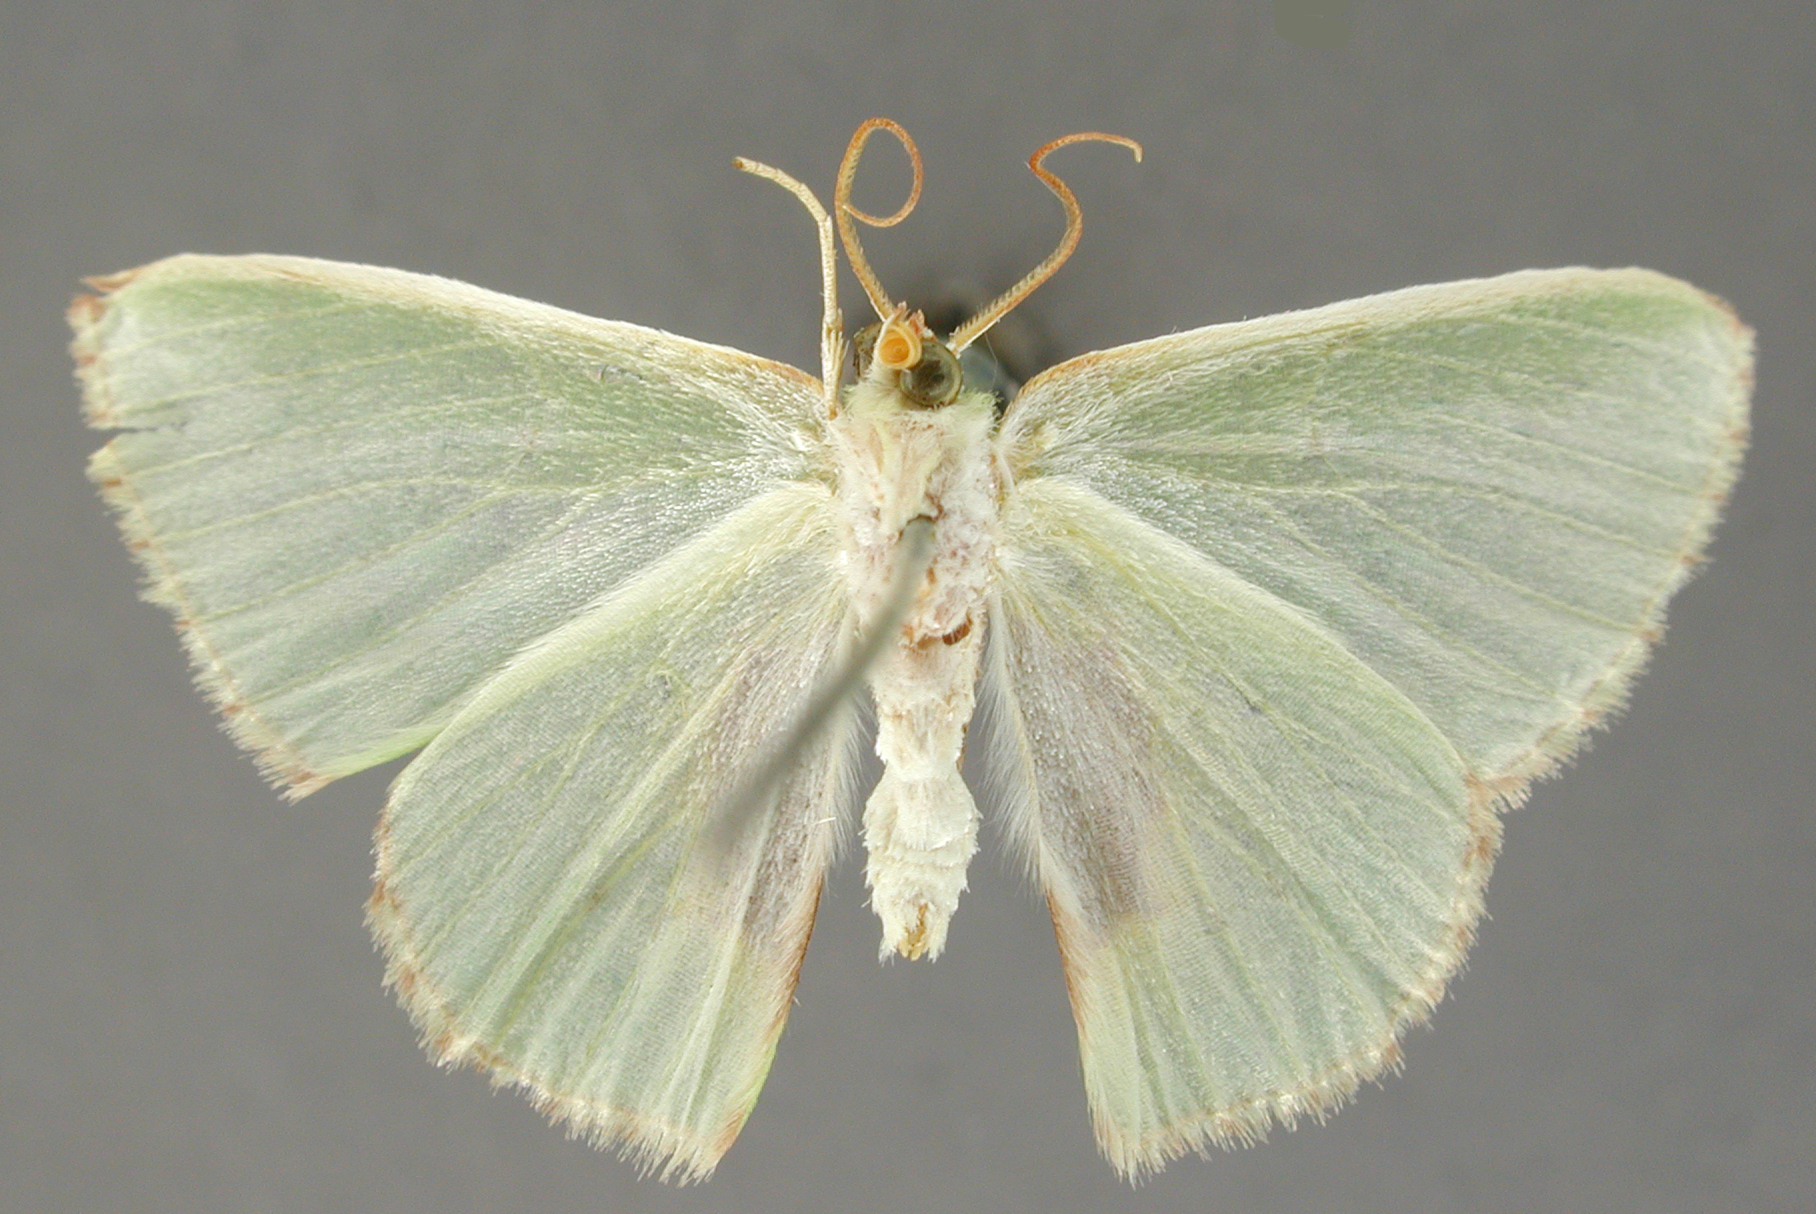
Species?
Racheospila interlucens
